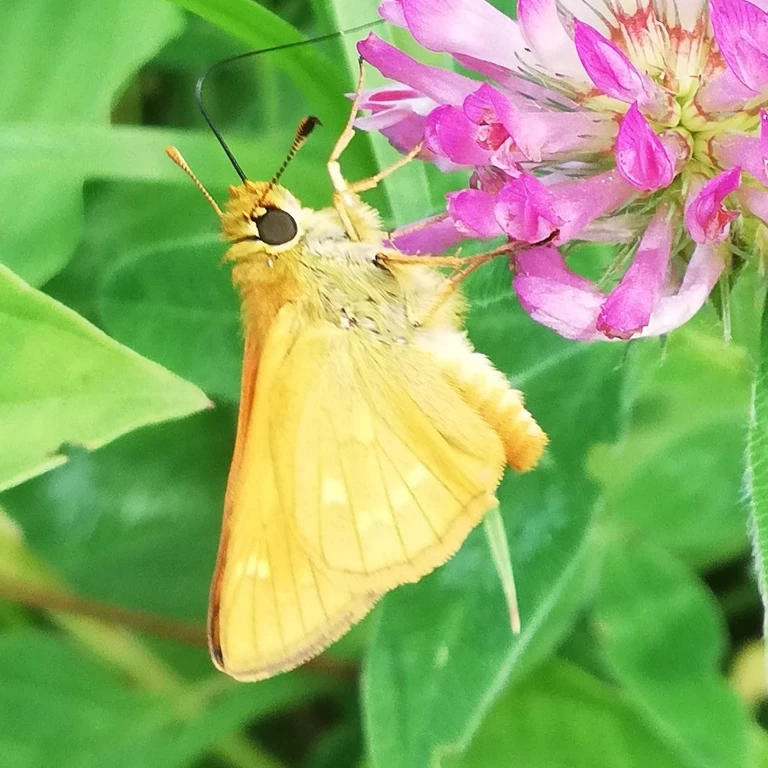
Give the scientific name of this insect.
Ochlodes sylvanus (also Ochlodes venata)
